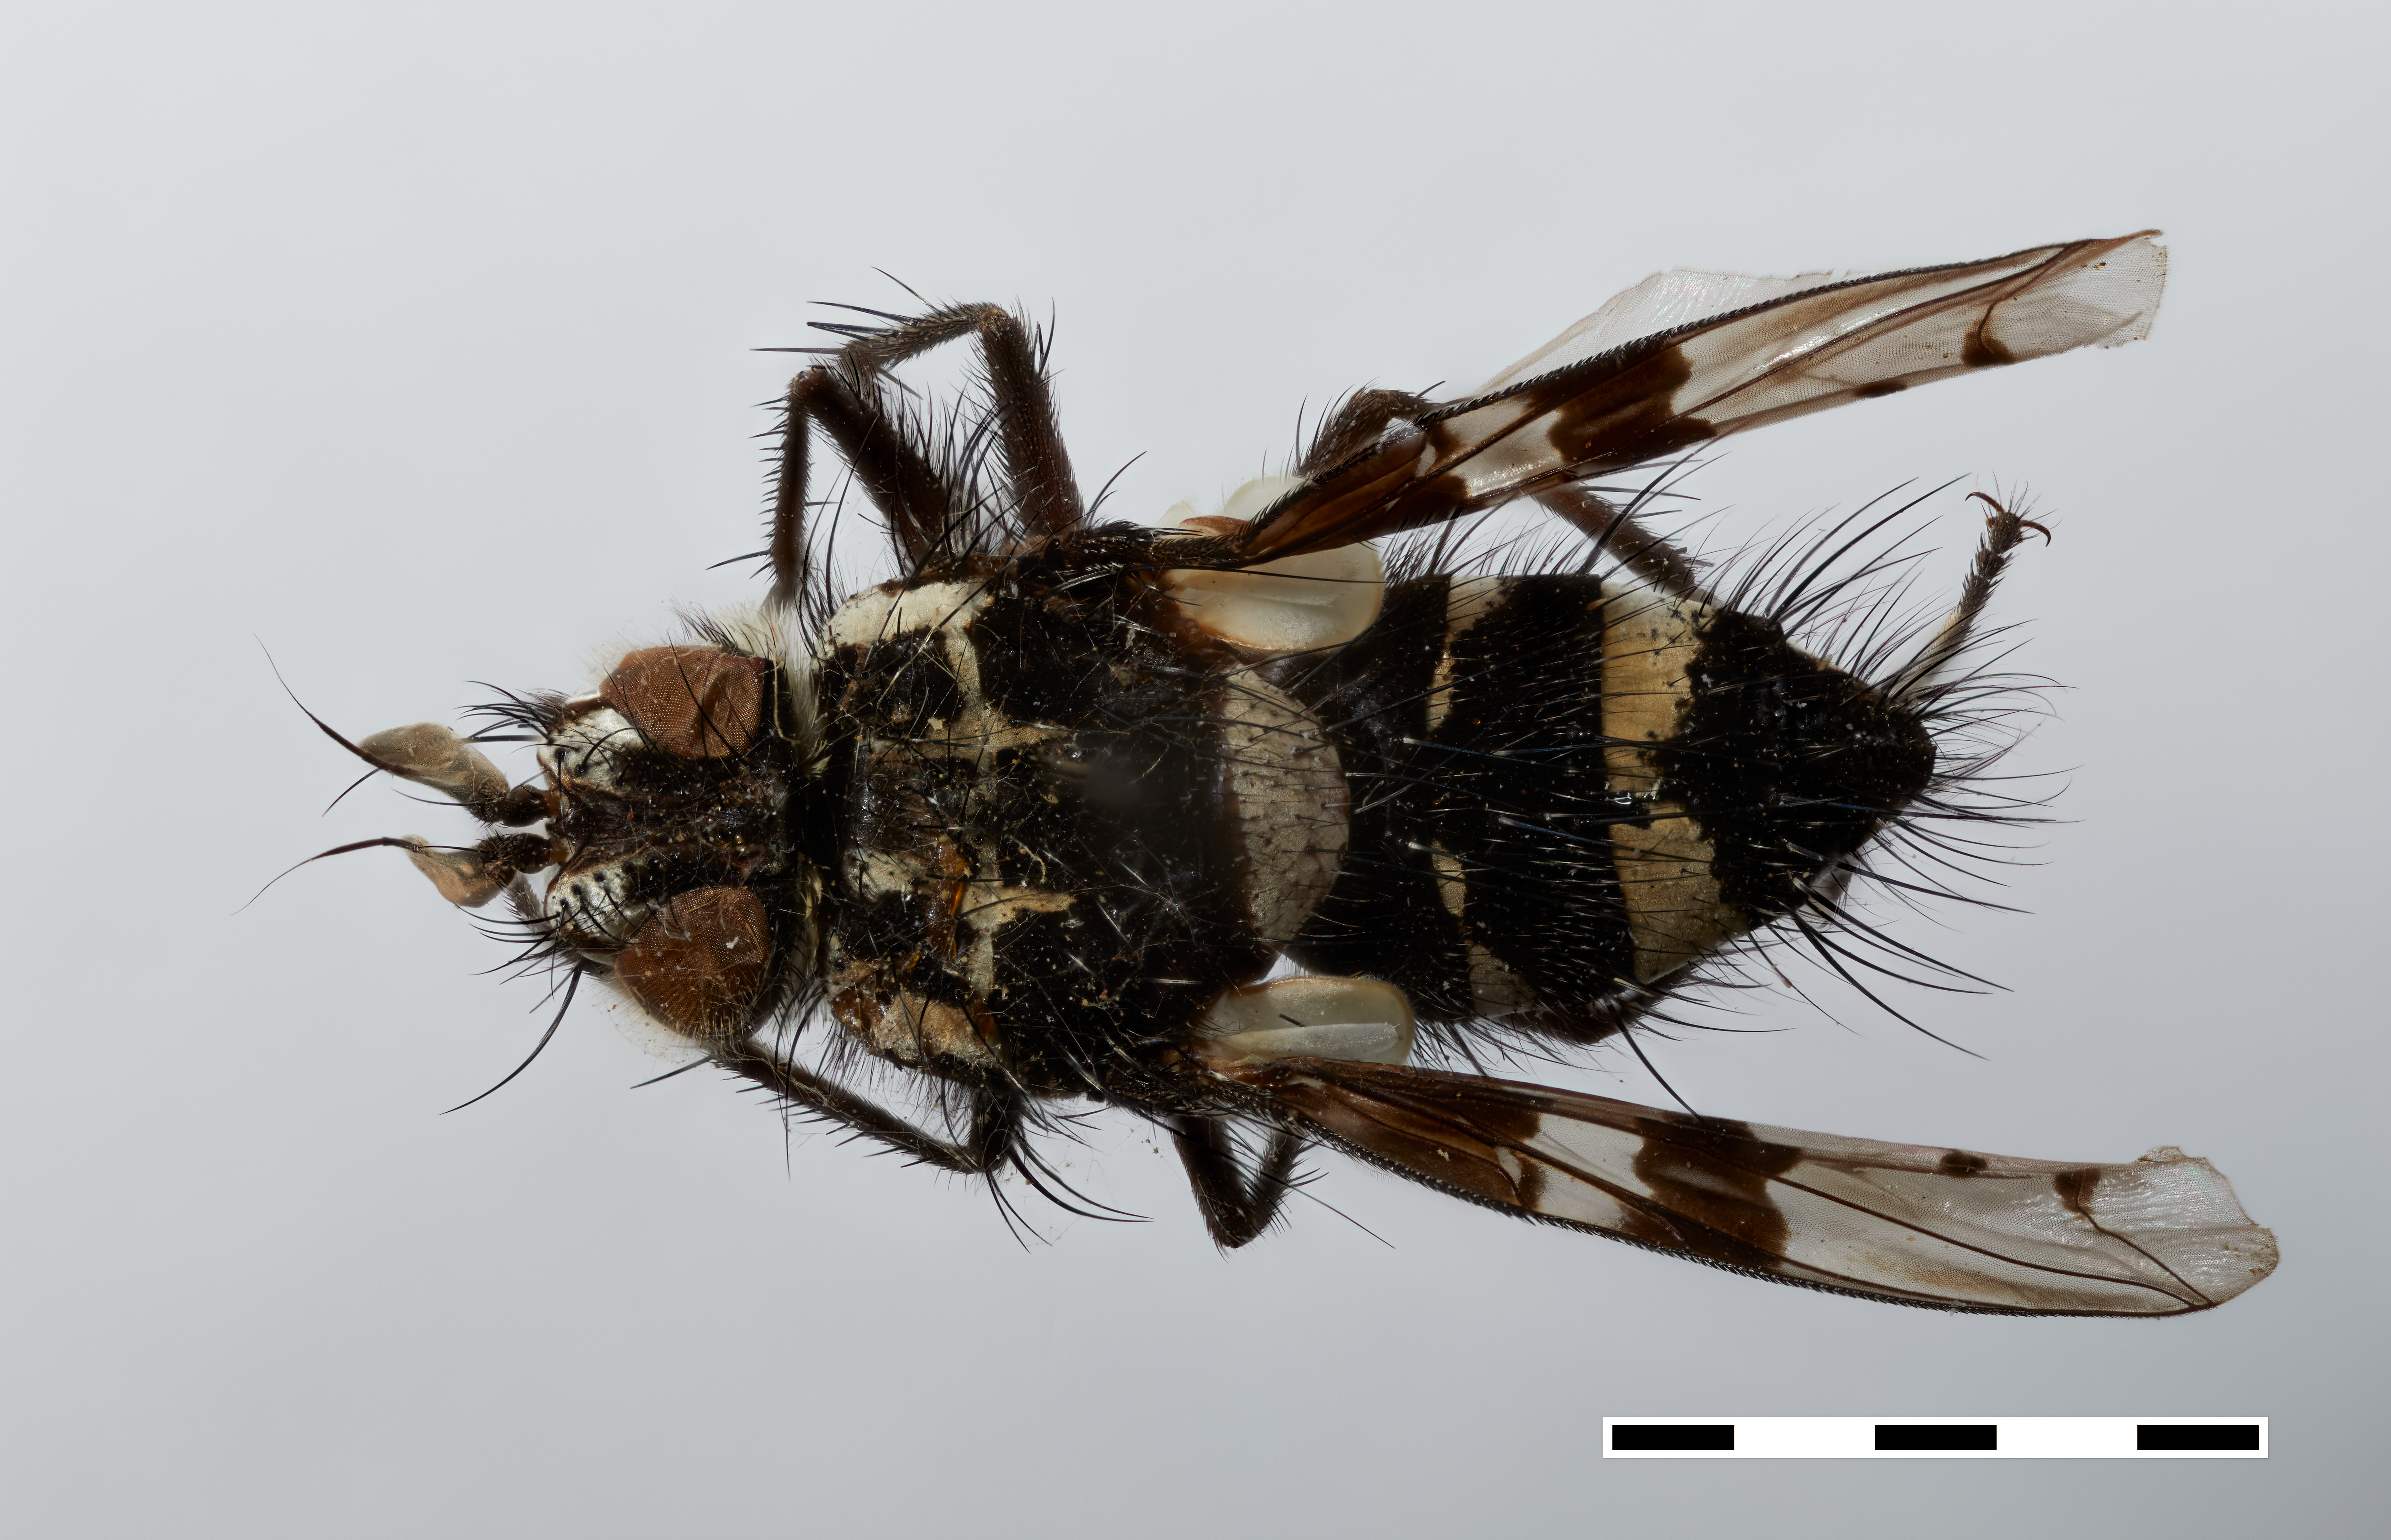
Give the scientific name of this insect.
Fasslomyia fantastica
